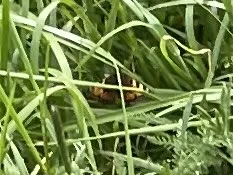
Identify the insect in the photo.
Aglais urticae
